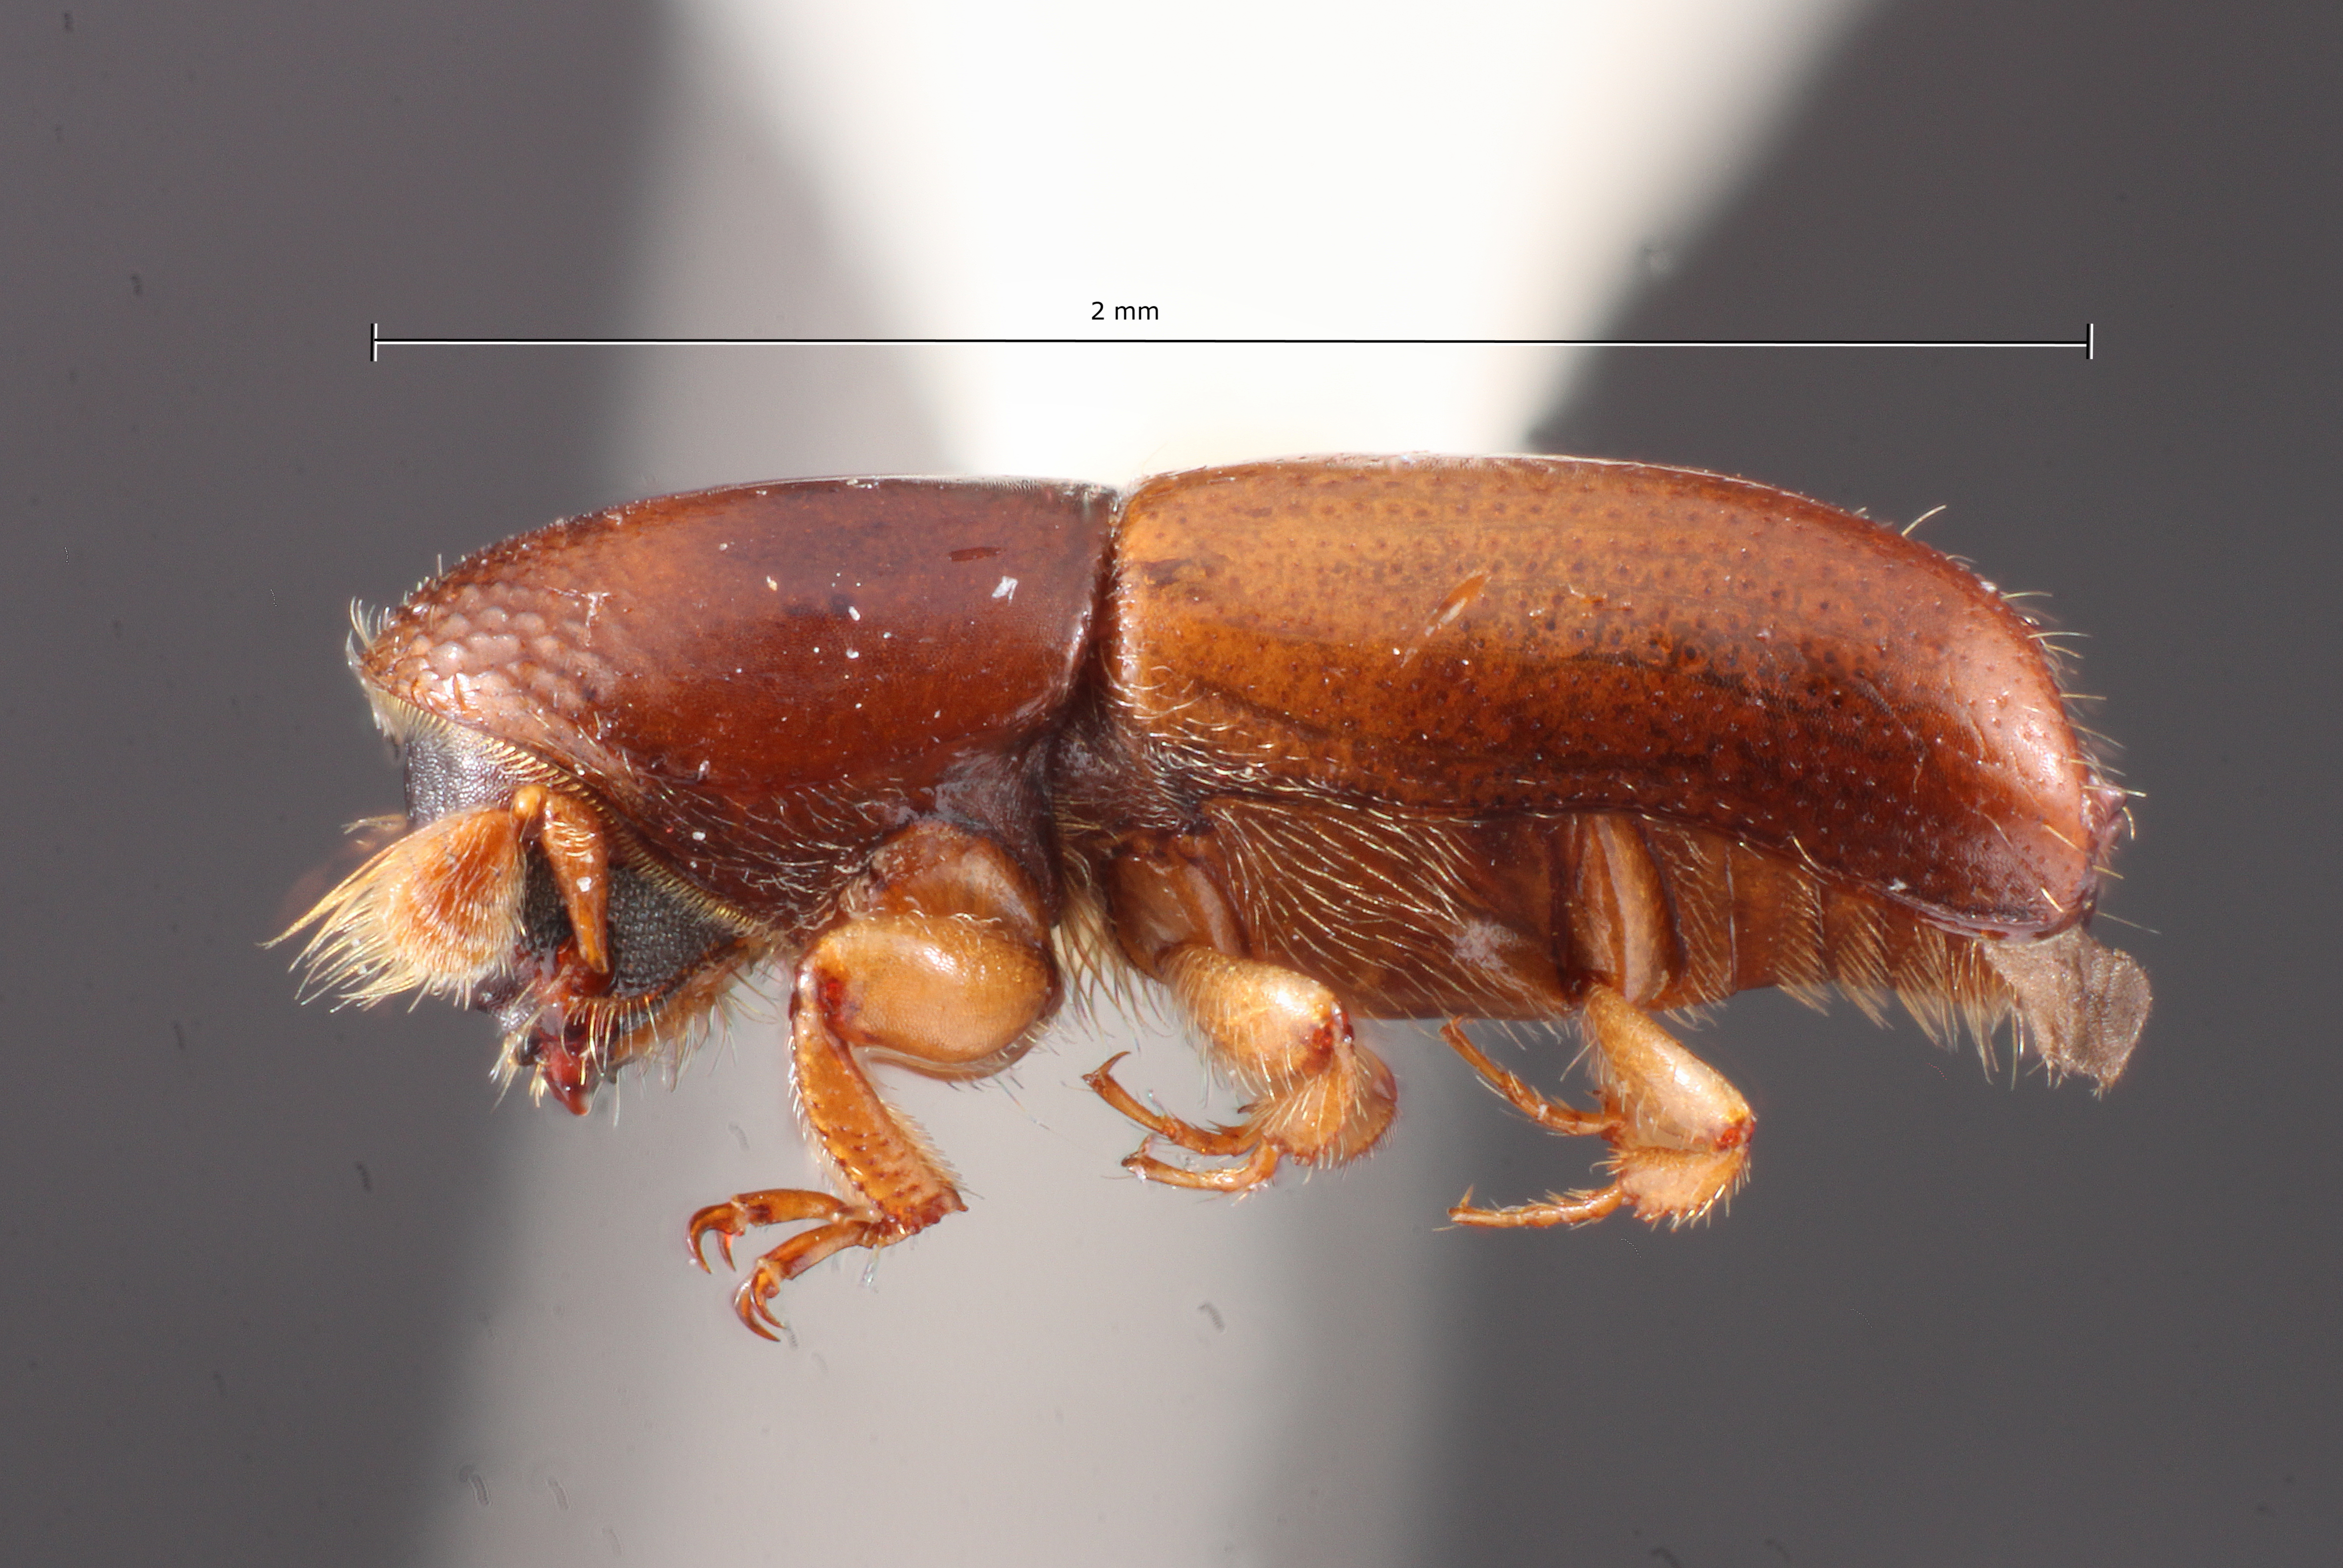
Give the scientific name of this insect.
Monarthrum canalis
